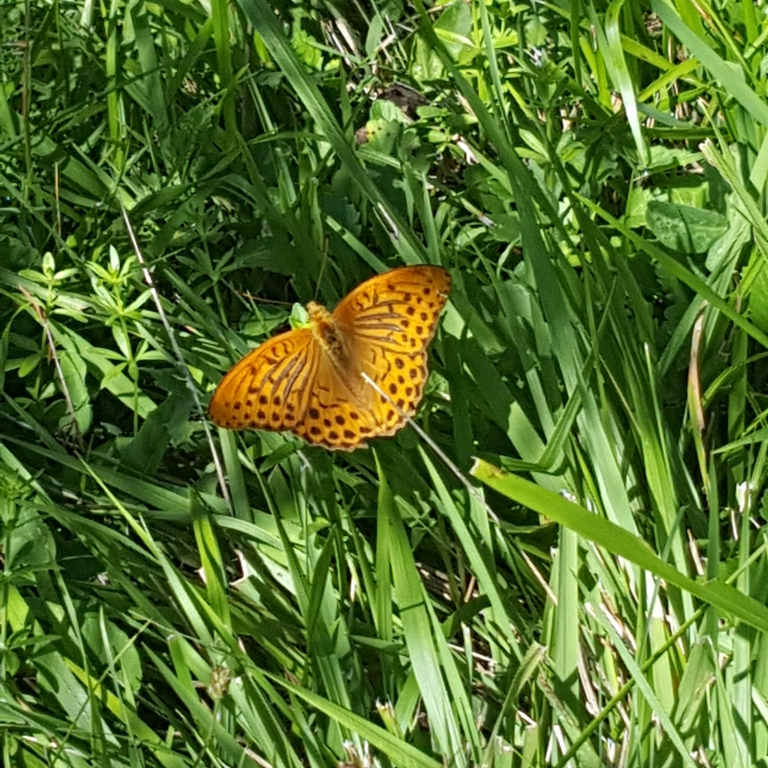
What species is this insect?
Argynnis paphia
